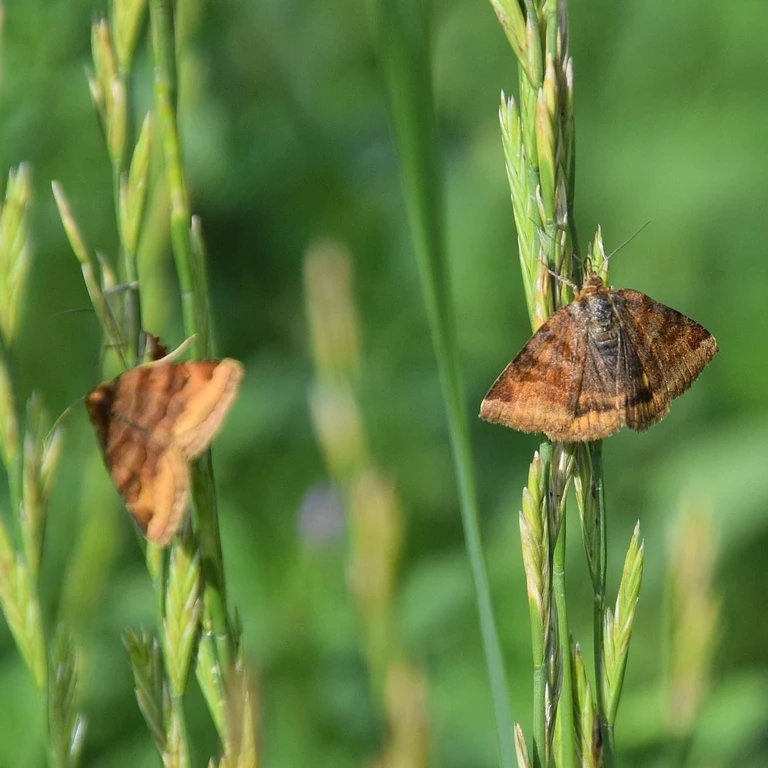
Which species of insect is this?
Euclidia glyphica
